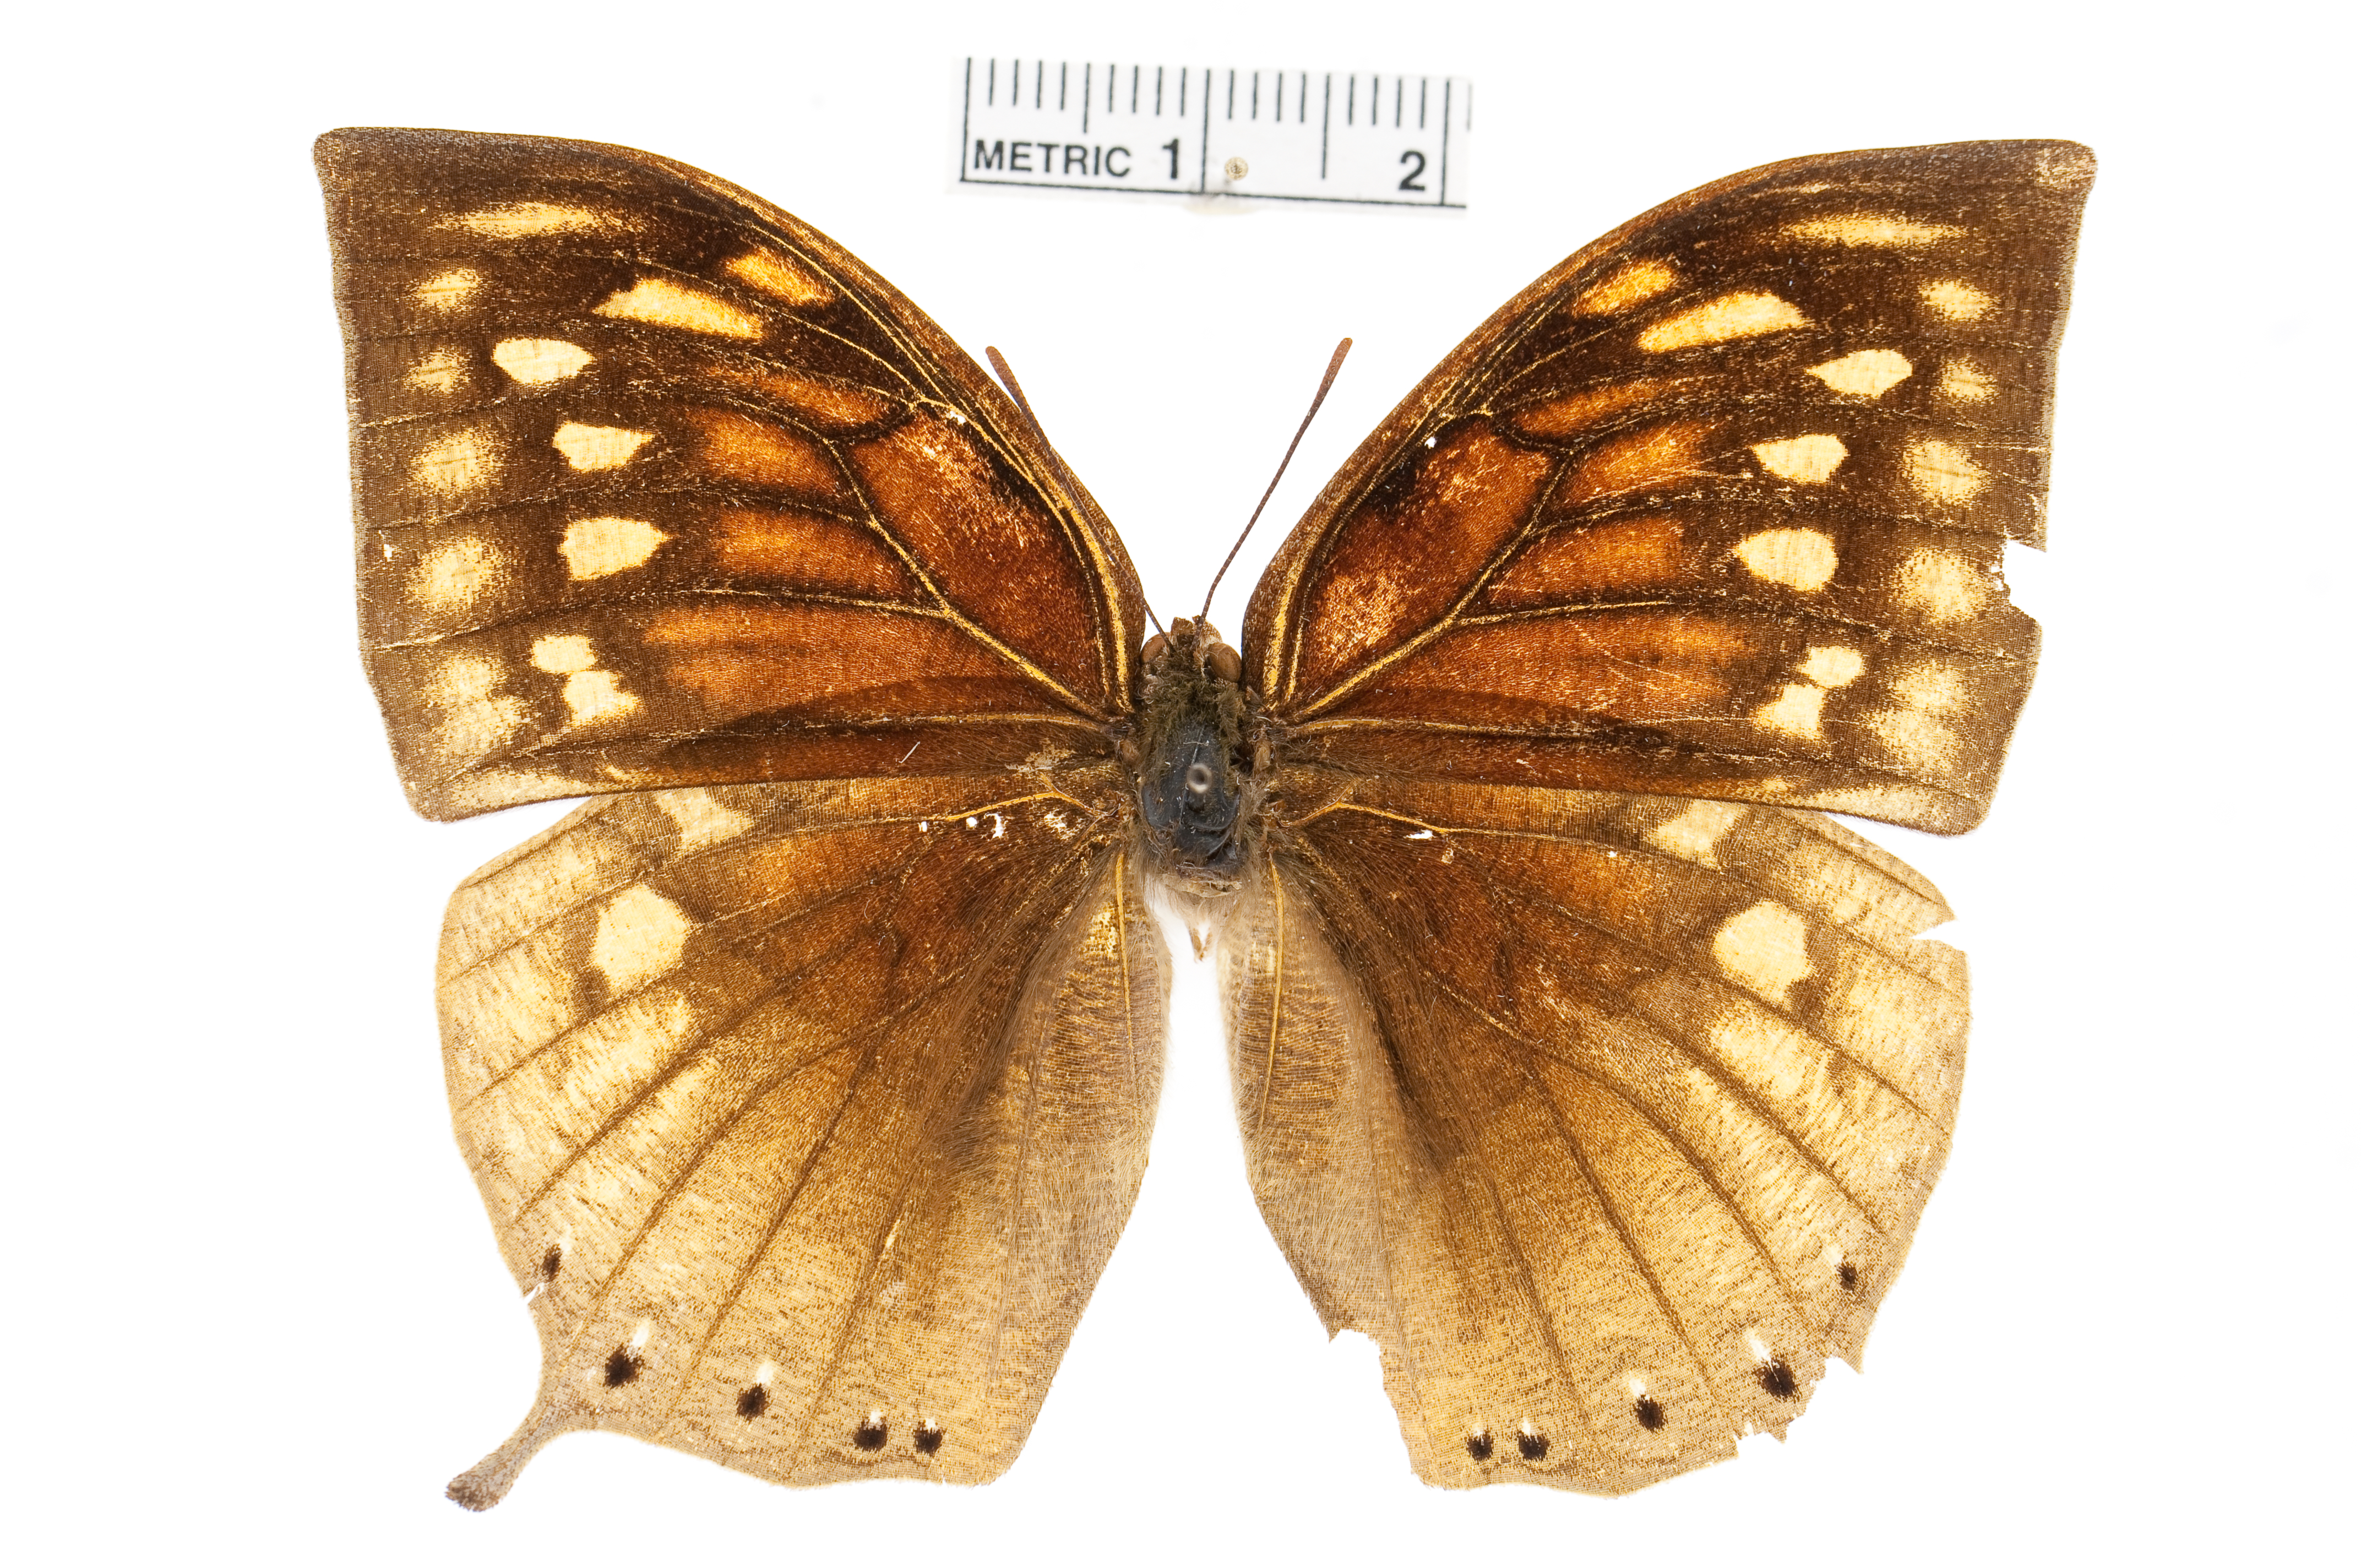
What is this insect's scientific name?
Fountainea nobilis
